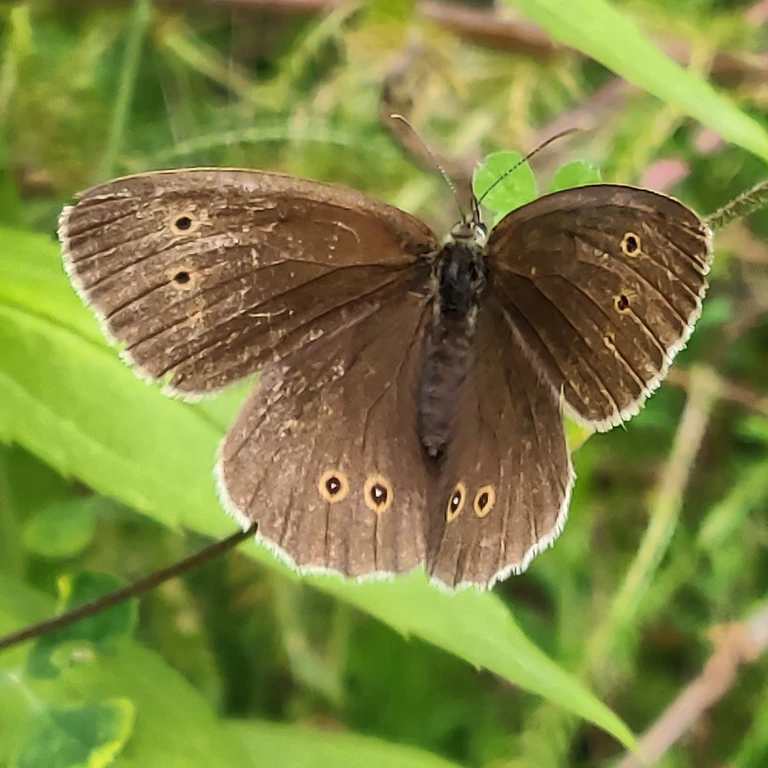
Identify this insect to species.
Aphantopus hyperantus
